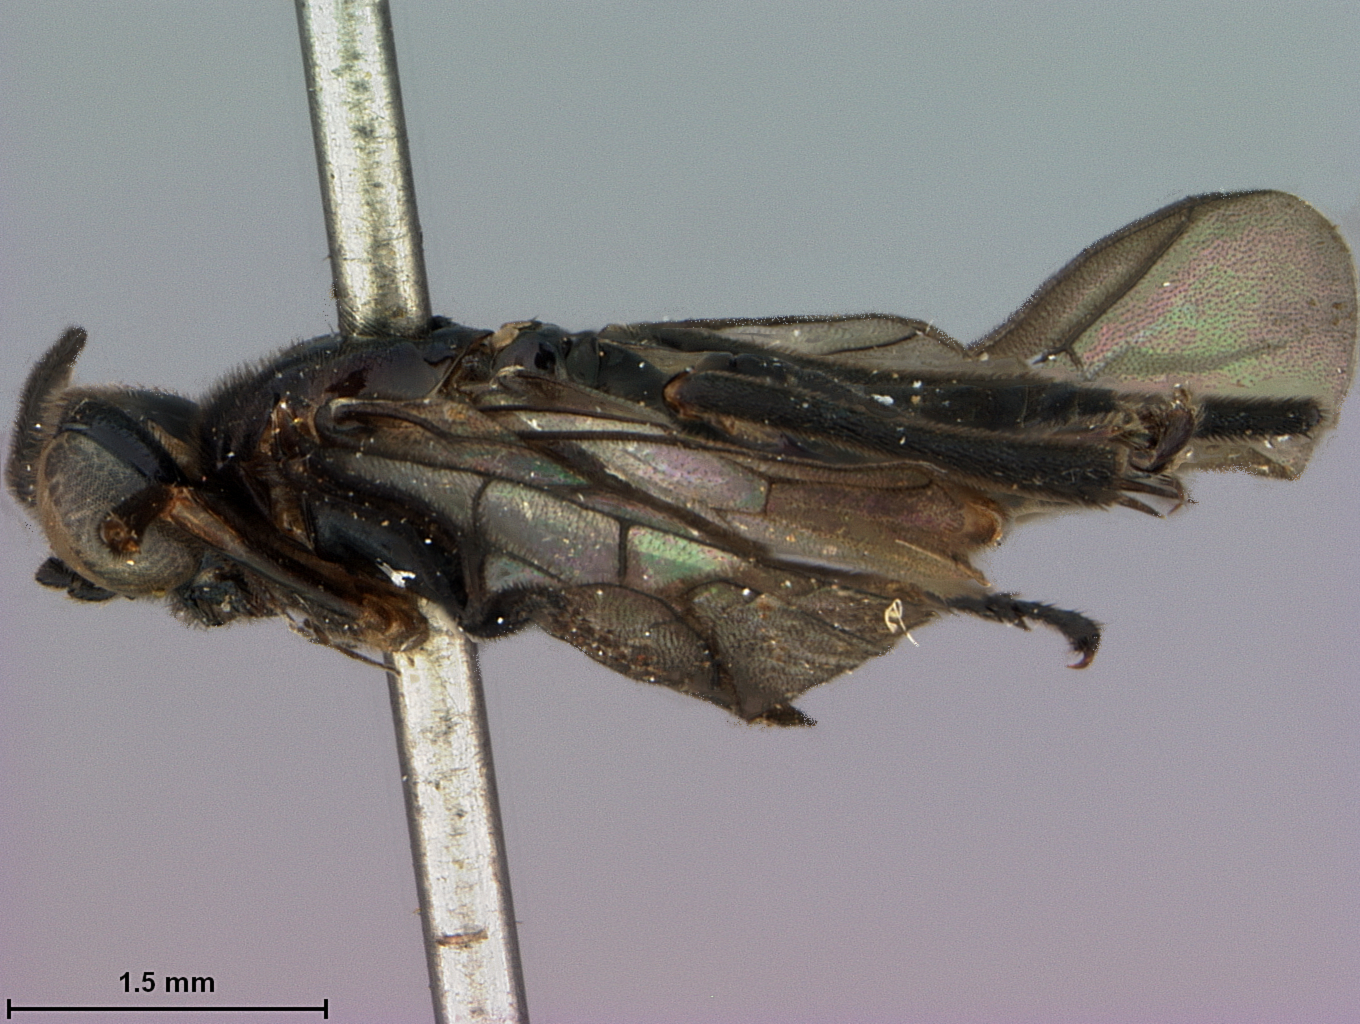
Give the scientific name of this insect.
Eusunoxa lissofrons
